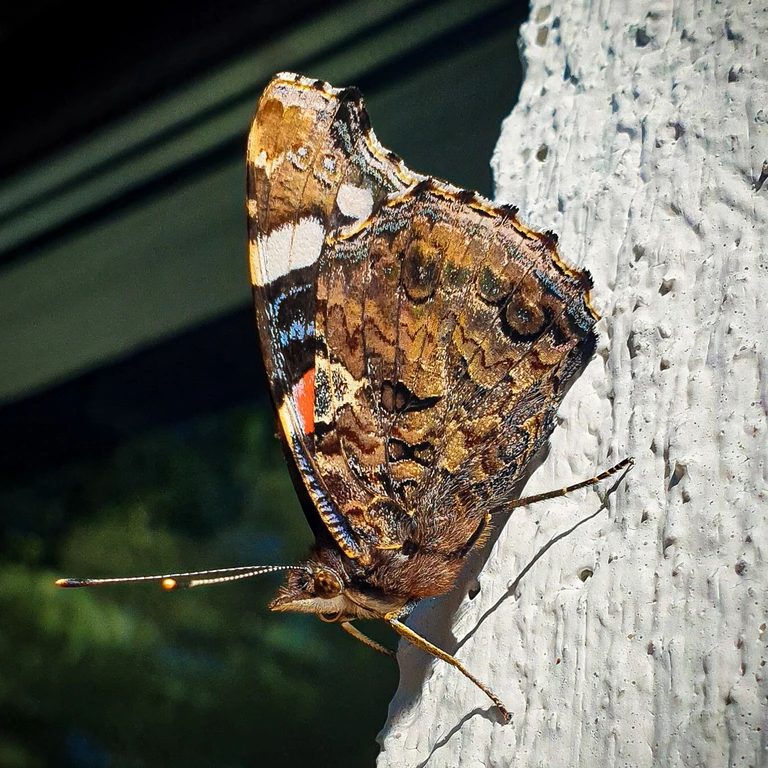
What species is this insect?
Vanessa atalanta
